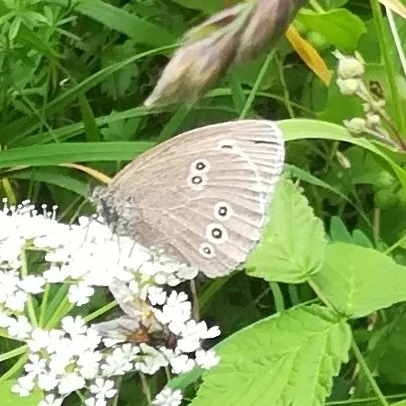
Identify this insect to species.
Aphantopus hyperantus
